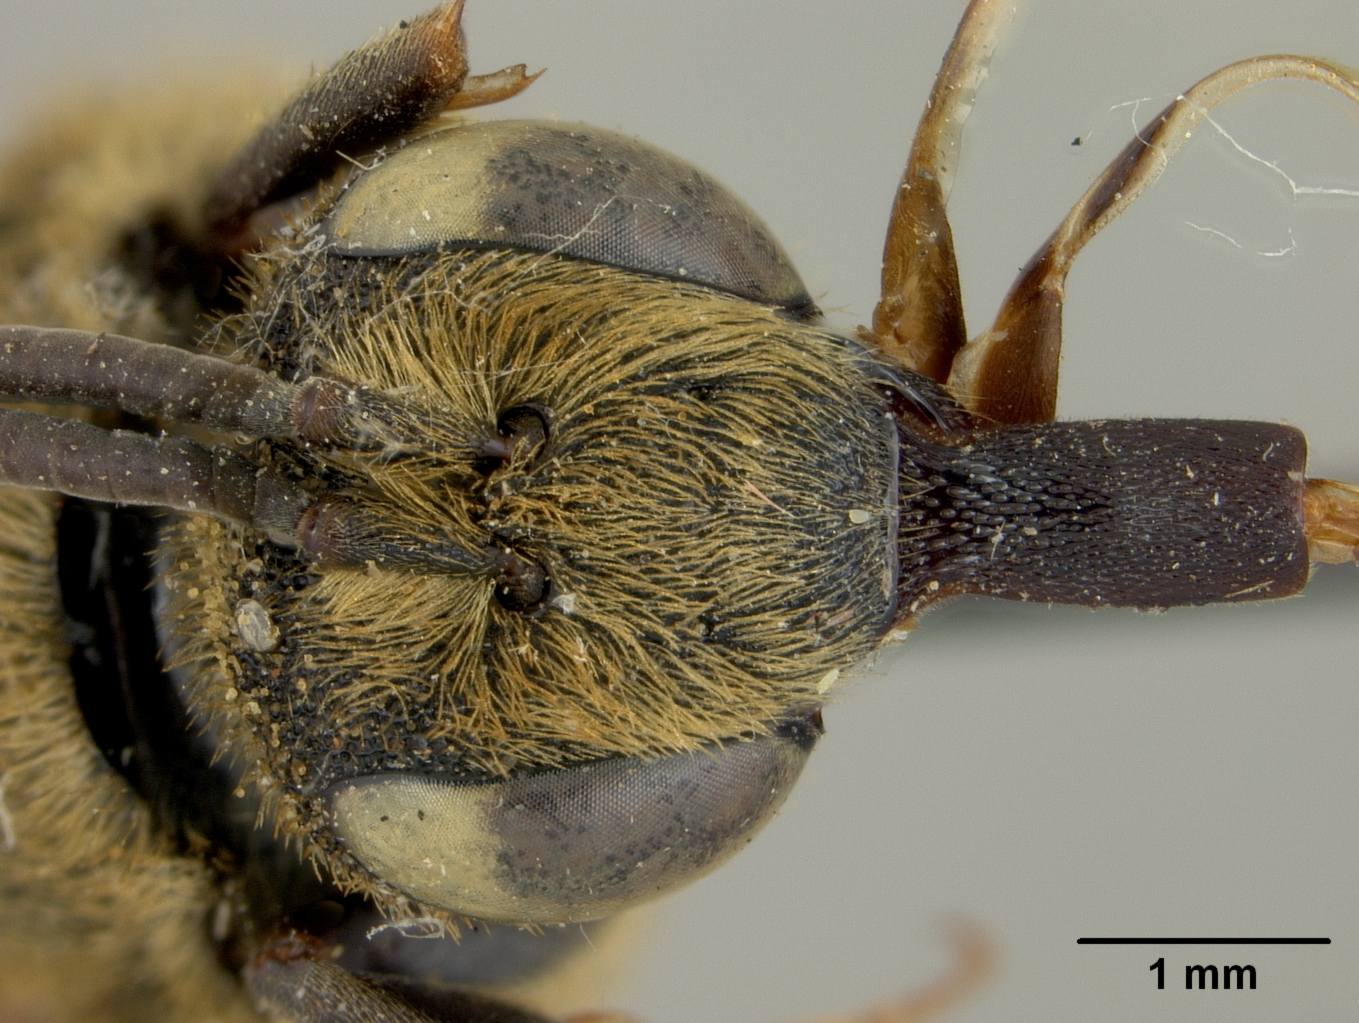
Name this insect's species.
Chrysopheon aurifuscus
